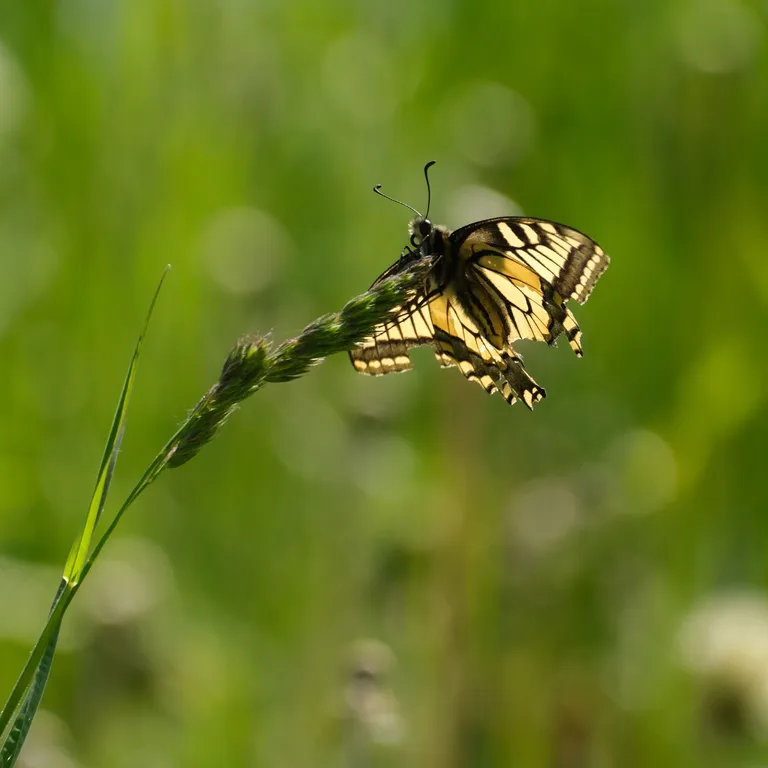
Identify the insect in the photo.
Papilio machaon
